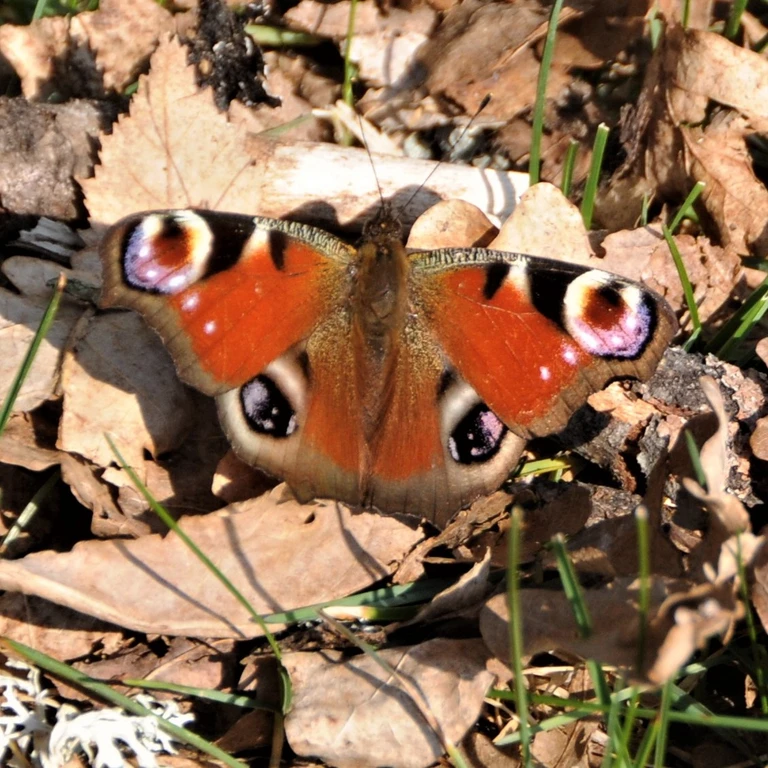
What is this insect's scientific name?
Aglais io
